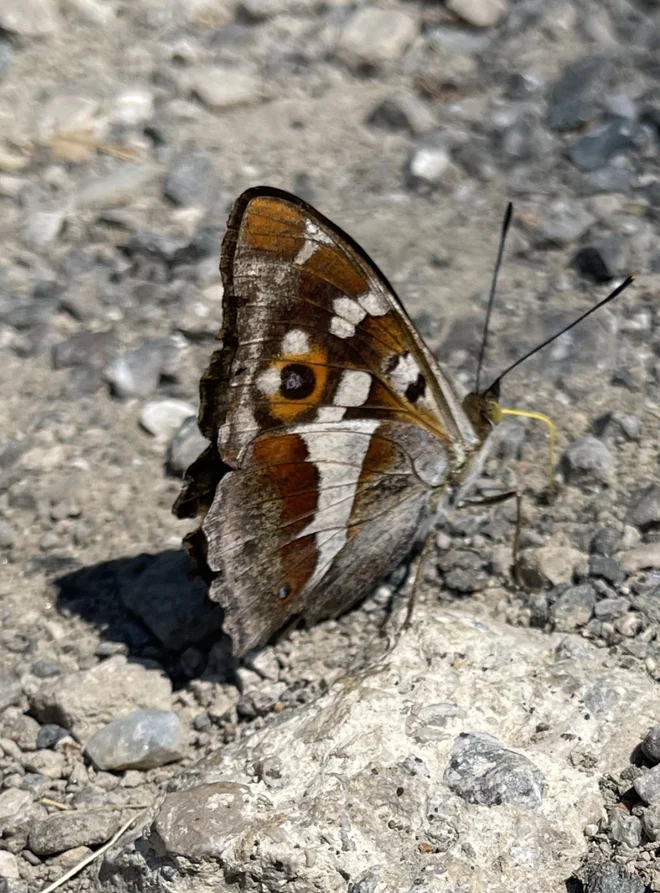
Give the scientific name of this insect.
Apatura iris
